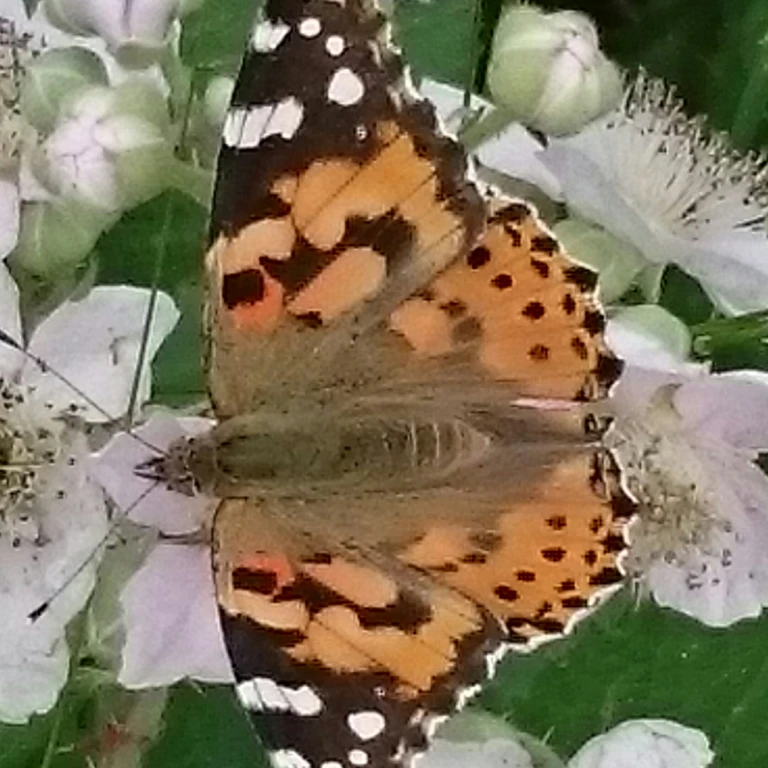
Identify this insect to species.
Vanessa cardui
